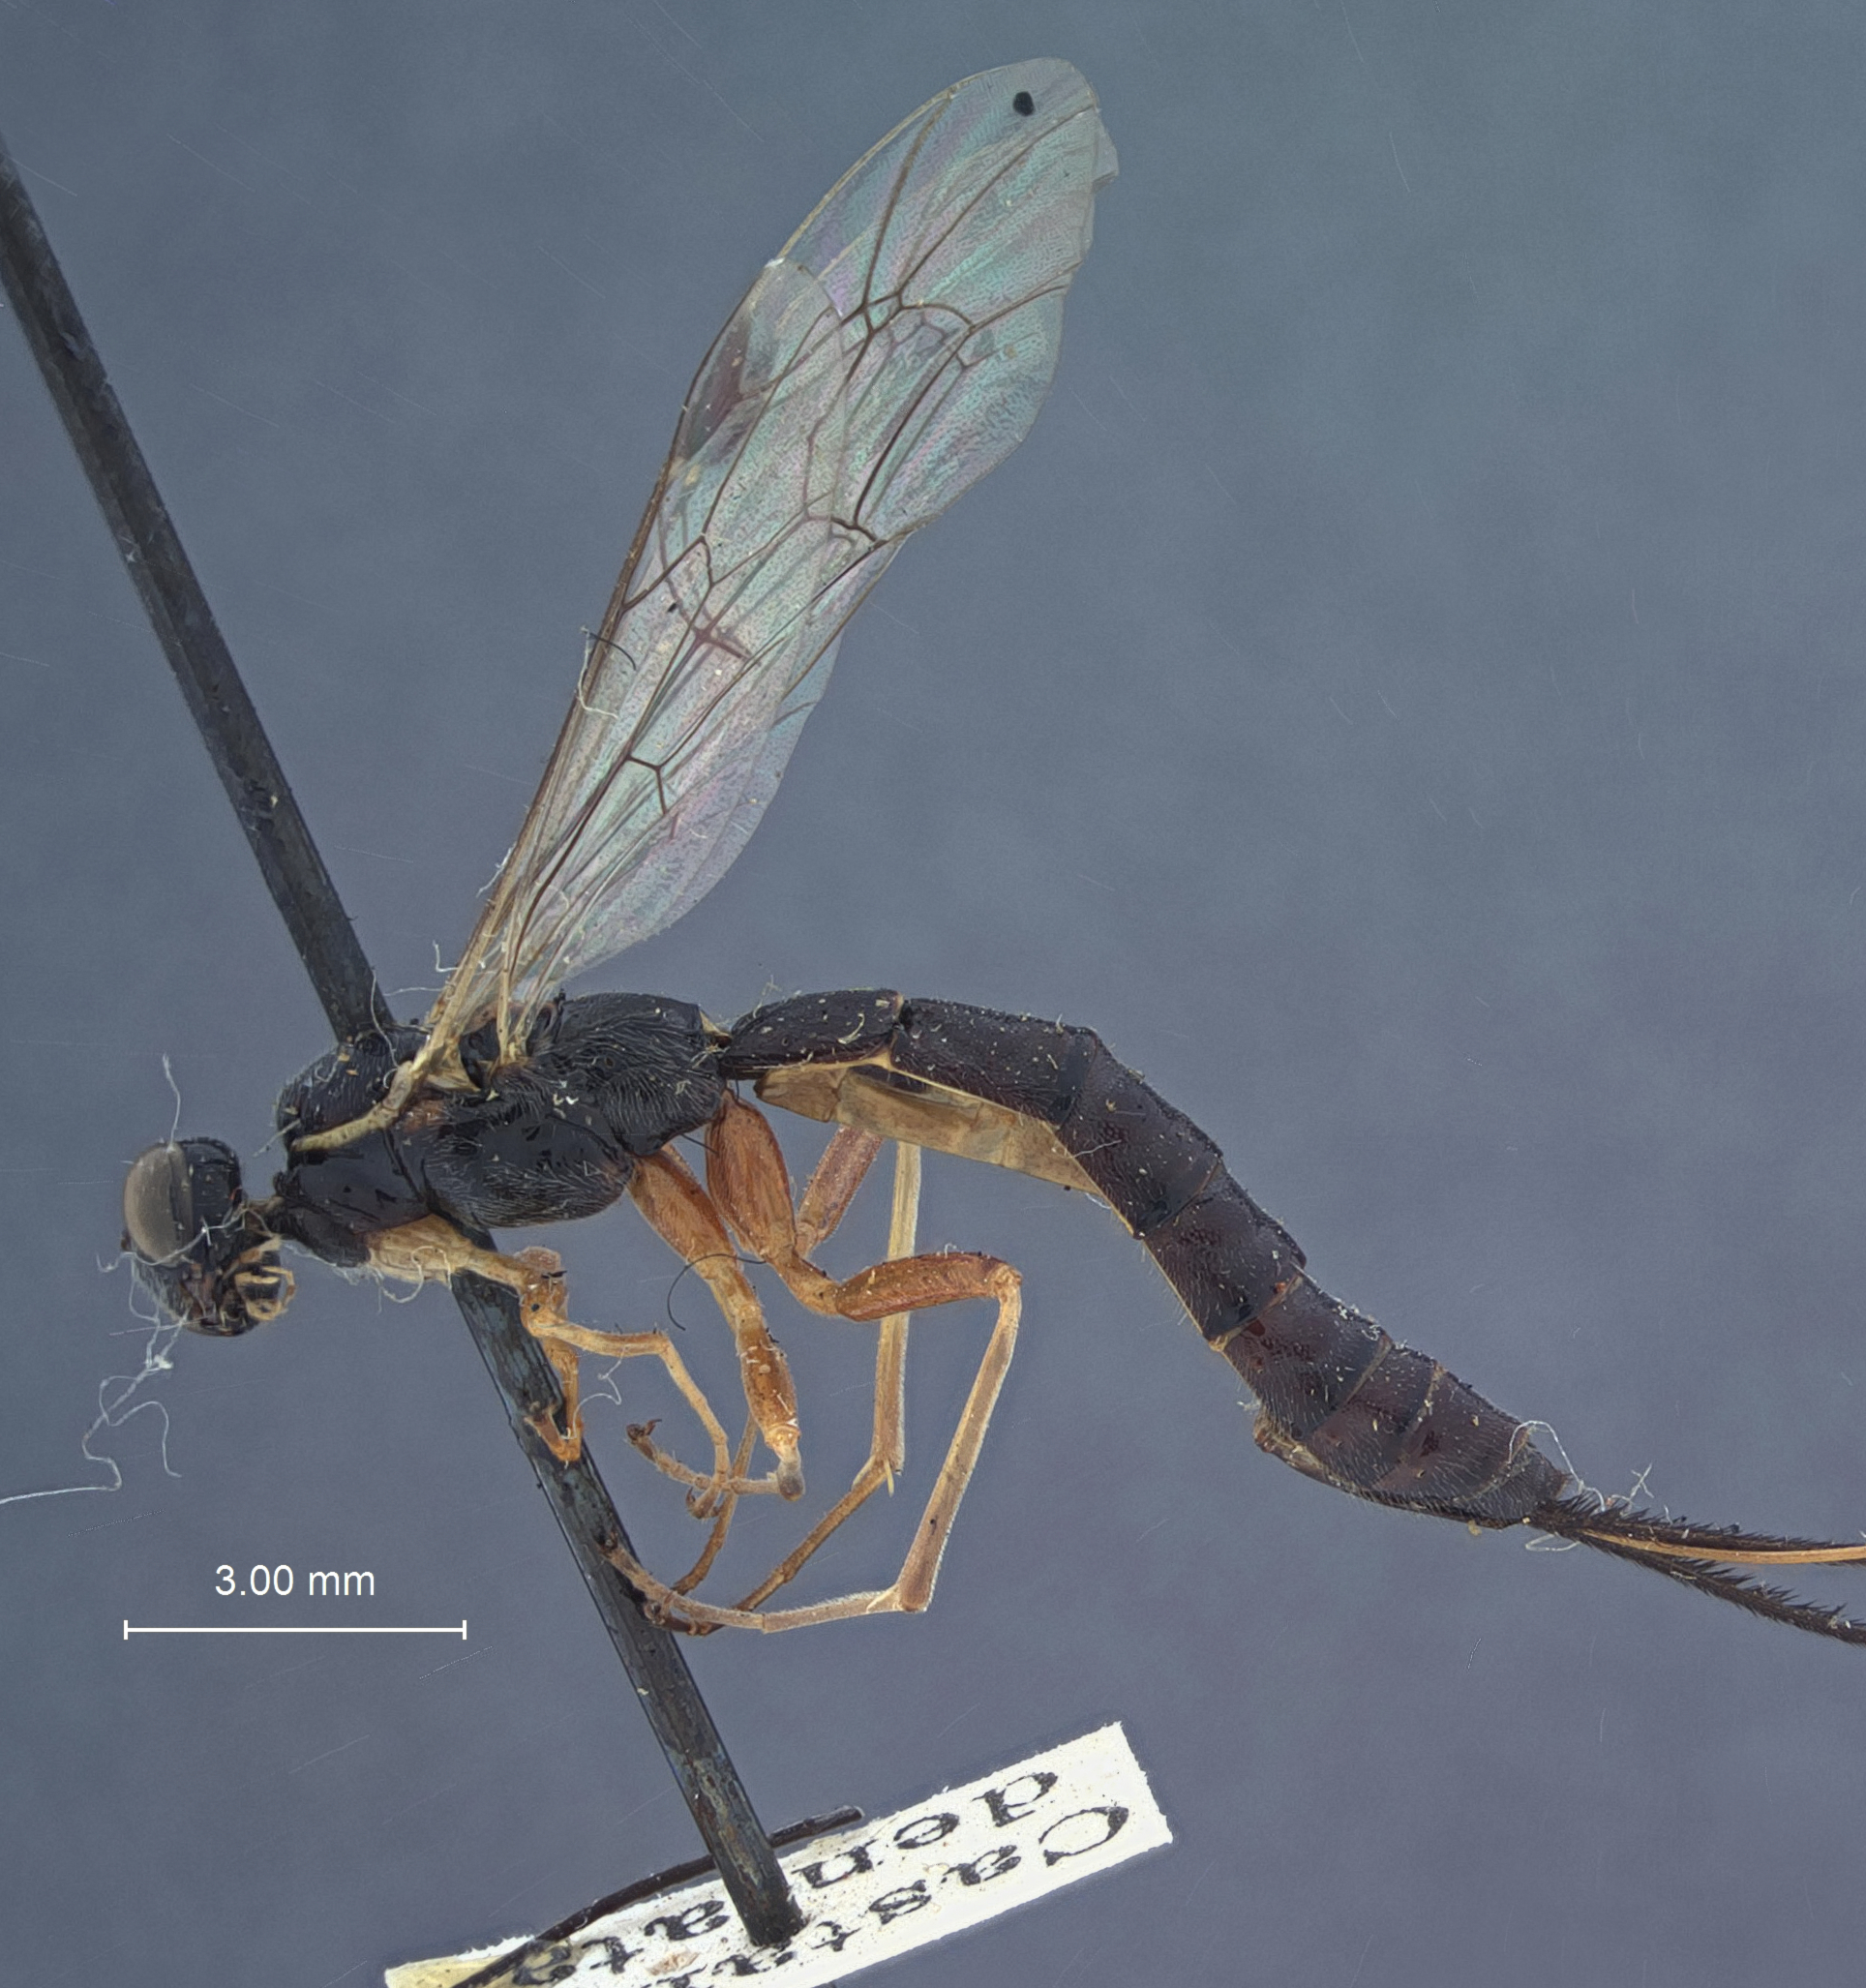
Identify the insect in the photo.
Ephialtes dolichosoma
